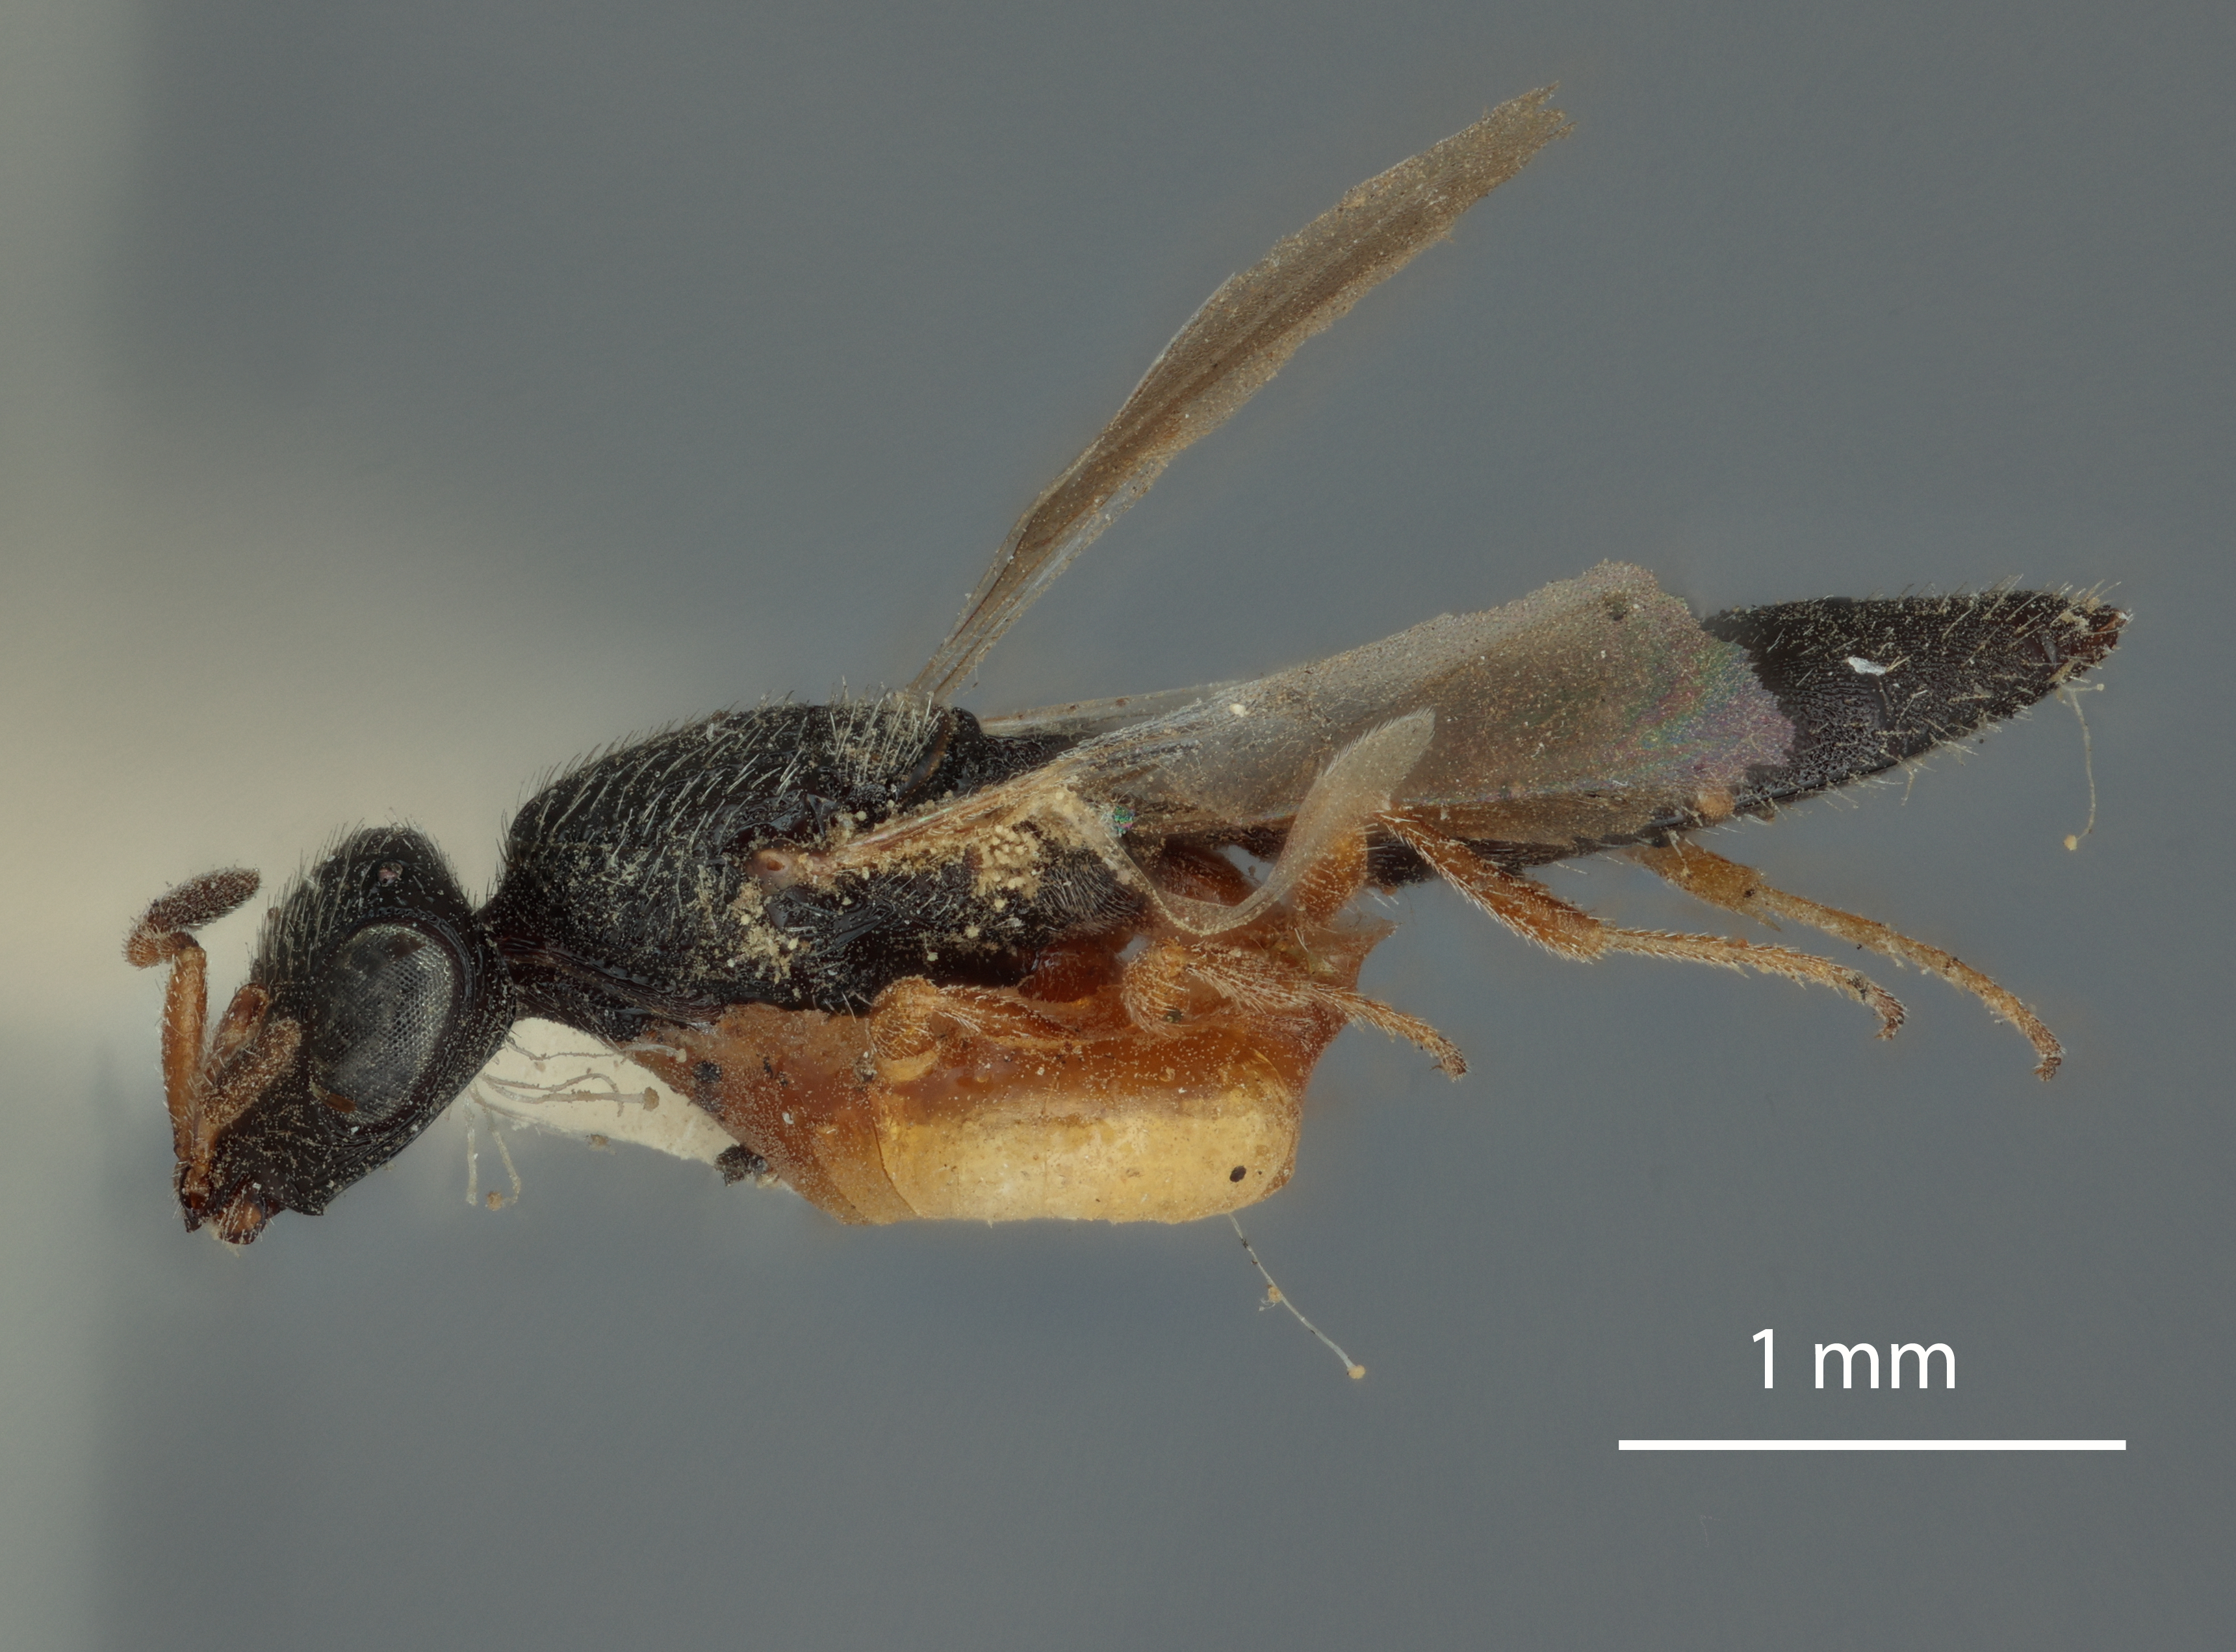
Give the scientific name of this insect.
Sceliomorpha bisulca
